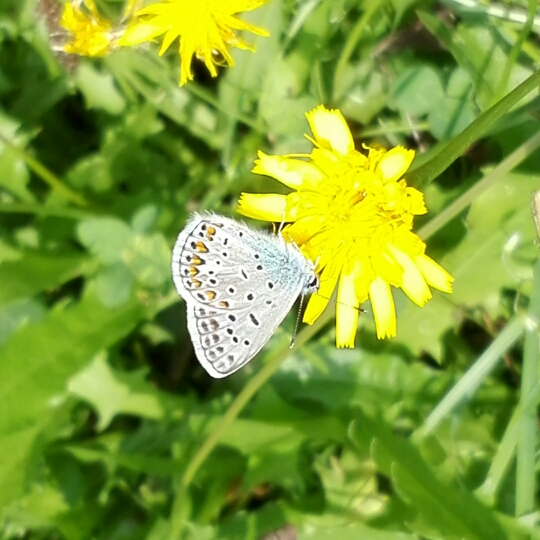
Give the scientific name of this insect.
Polyommatus icarus
